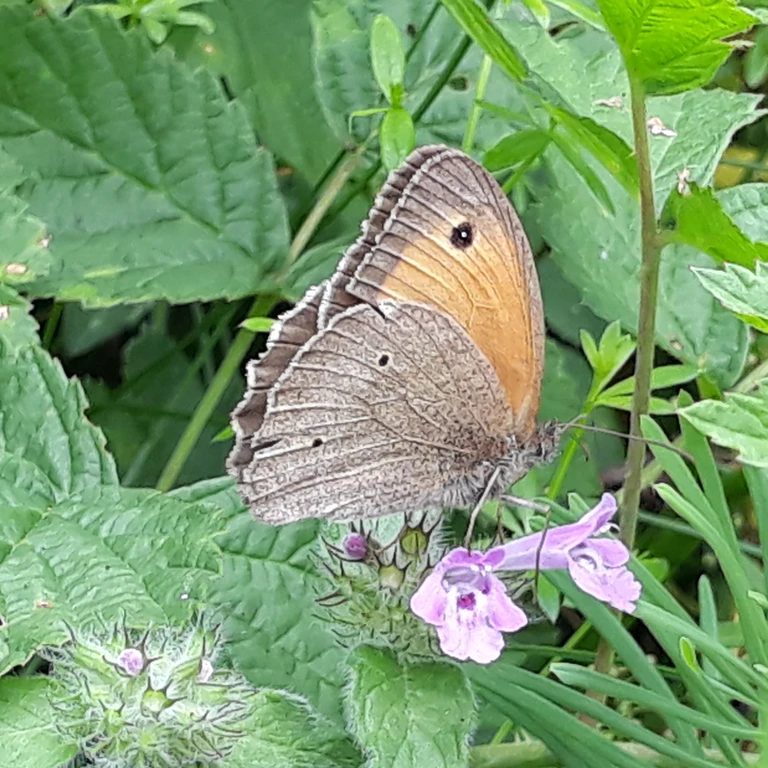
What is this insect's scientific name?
Maniola jurtina
